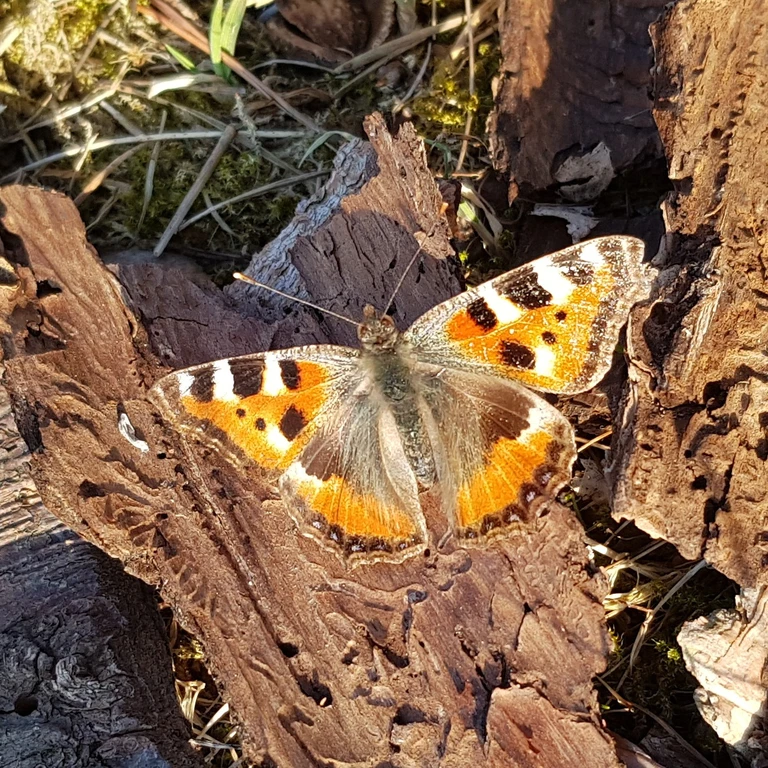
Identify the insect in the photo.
Aglais urticae
